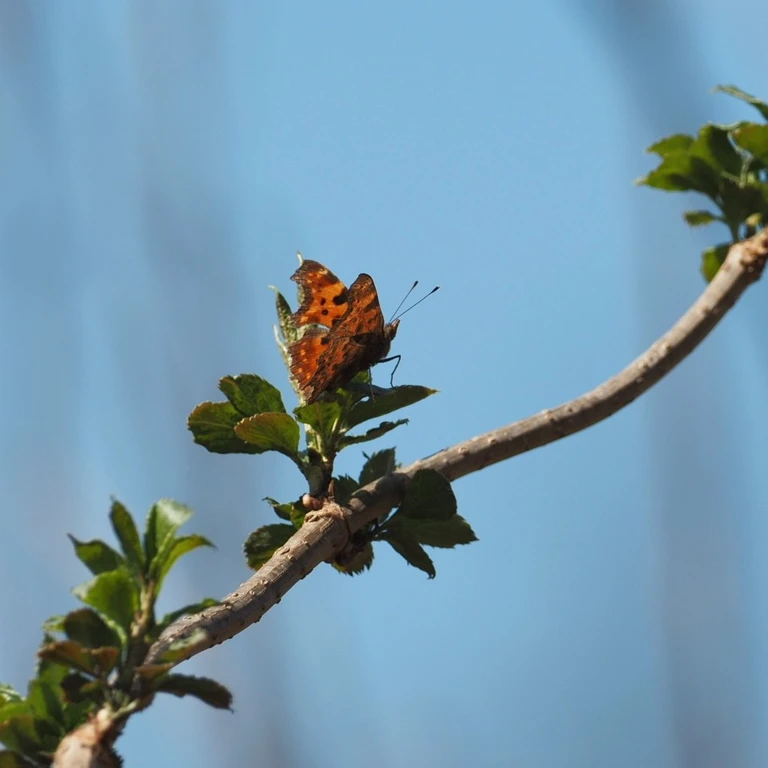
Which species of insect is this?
Polygonia c-album
